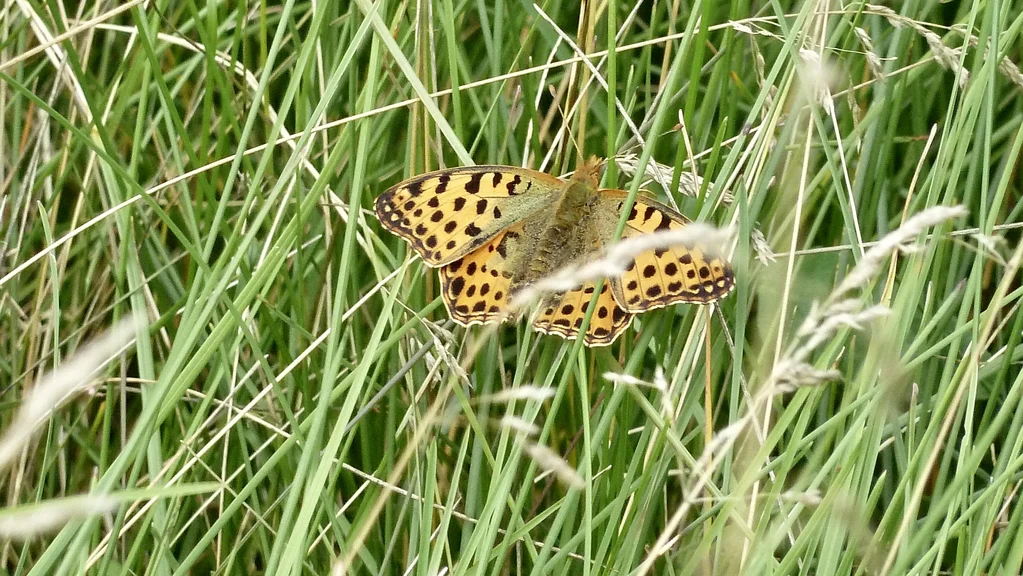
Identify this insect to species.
Issoria lathonia
